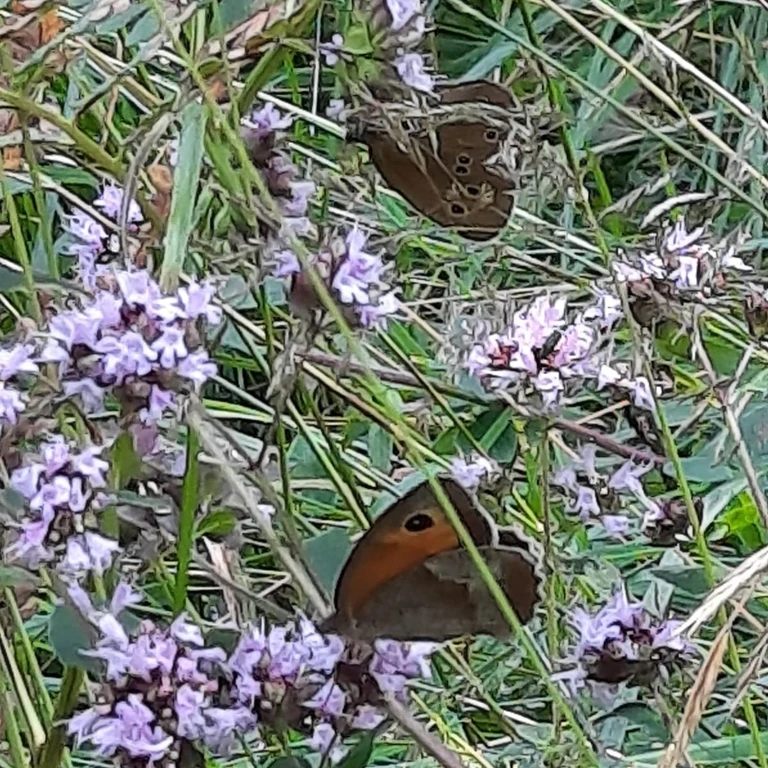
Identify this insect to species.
Maniola jurtina
